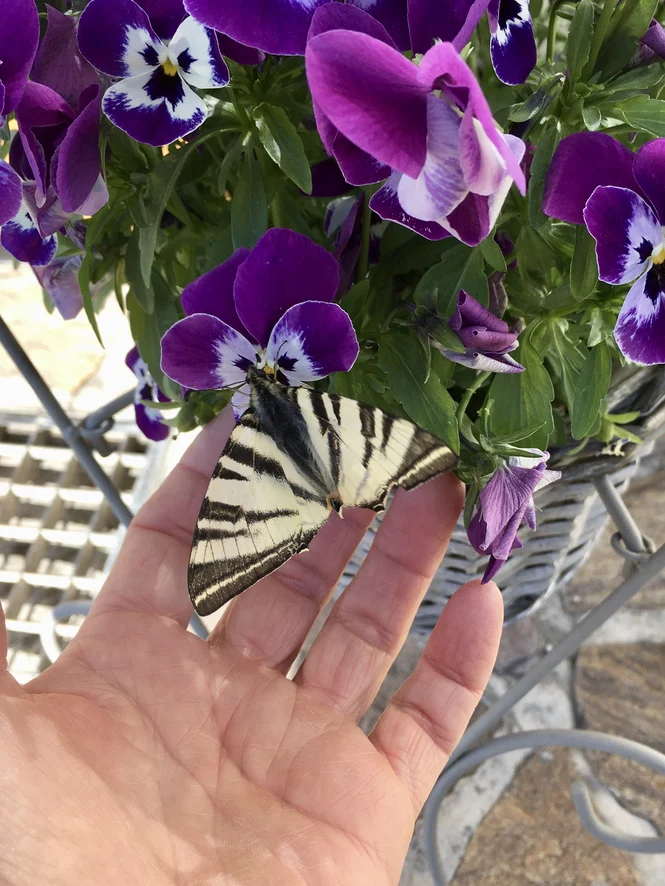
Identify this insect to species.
Iphiclides podalirius
